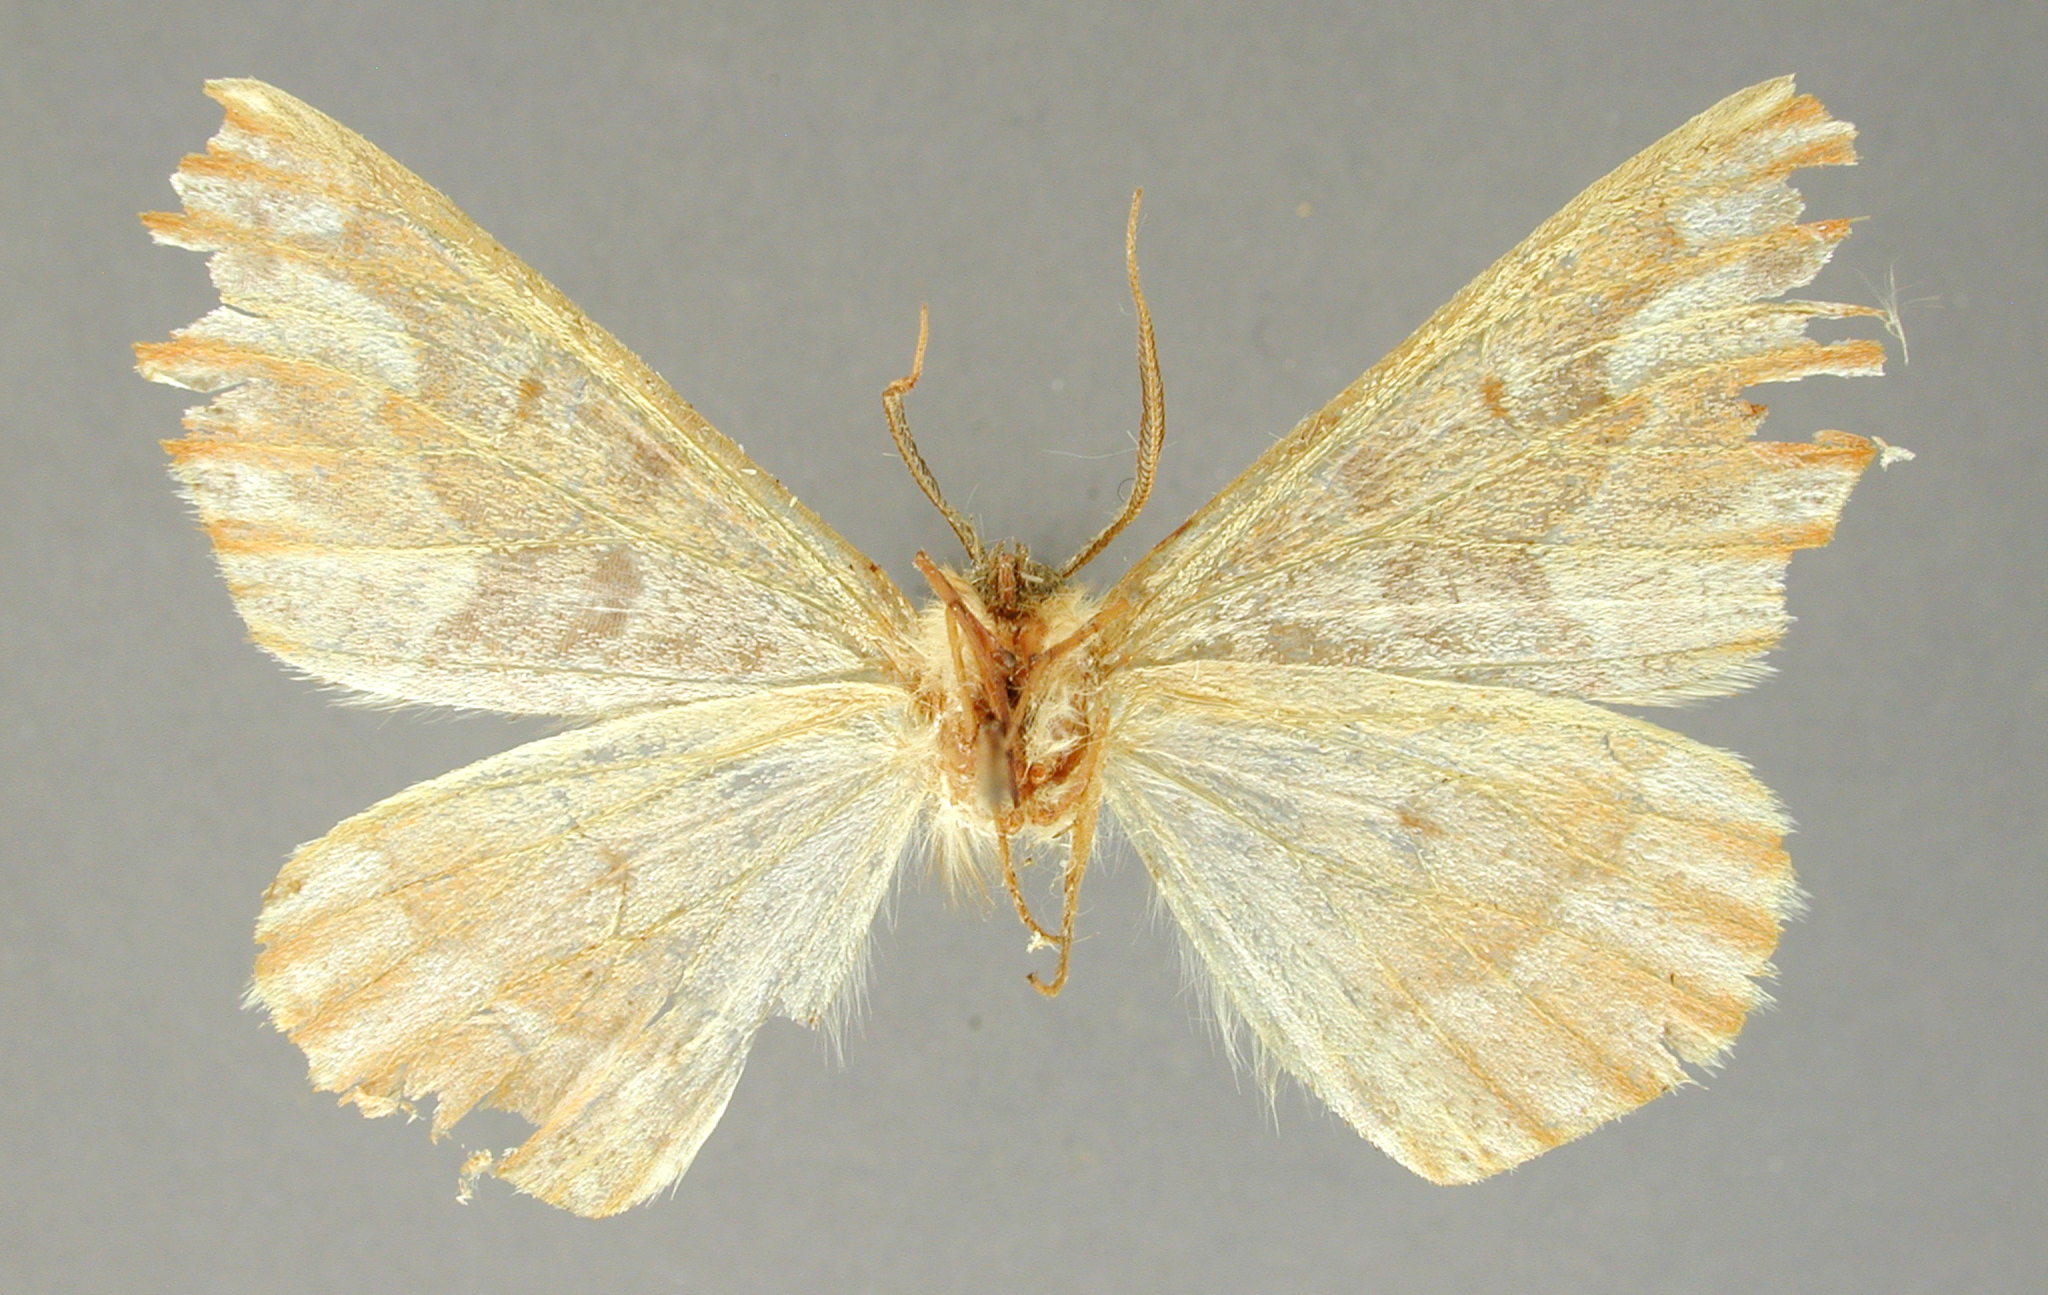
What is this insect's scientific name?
Caripeta hyperythrata
